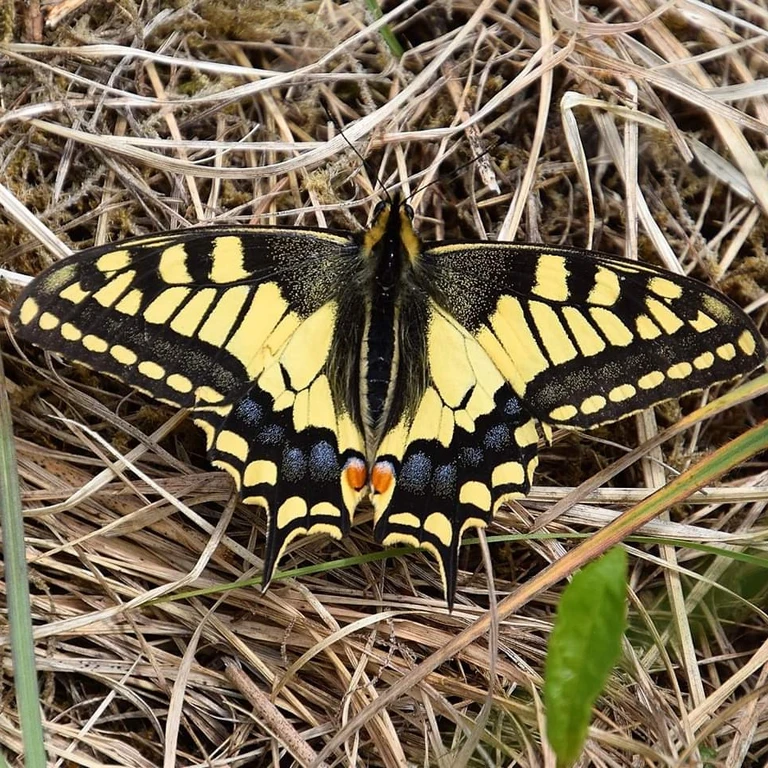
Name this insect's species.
Papilio machaon
